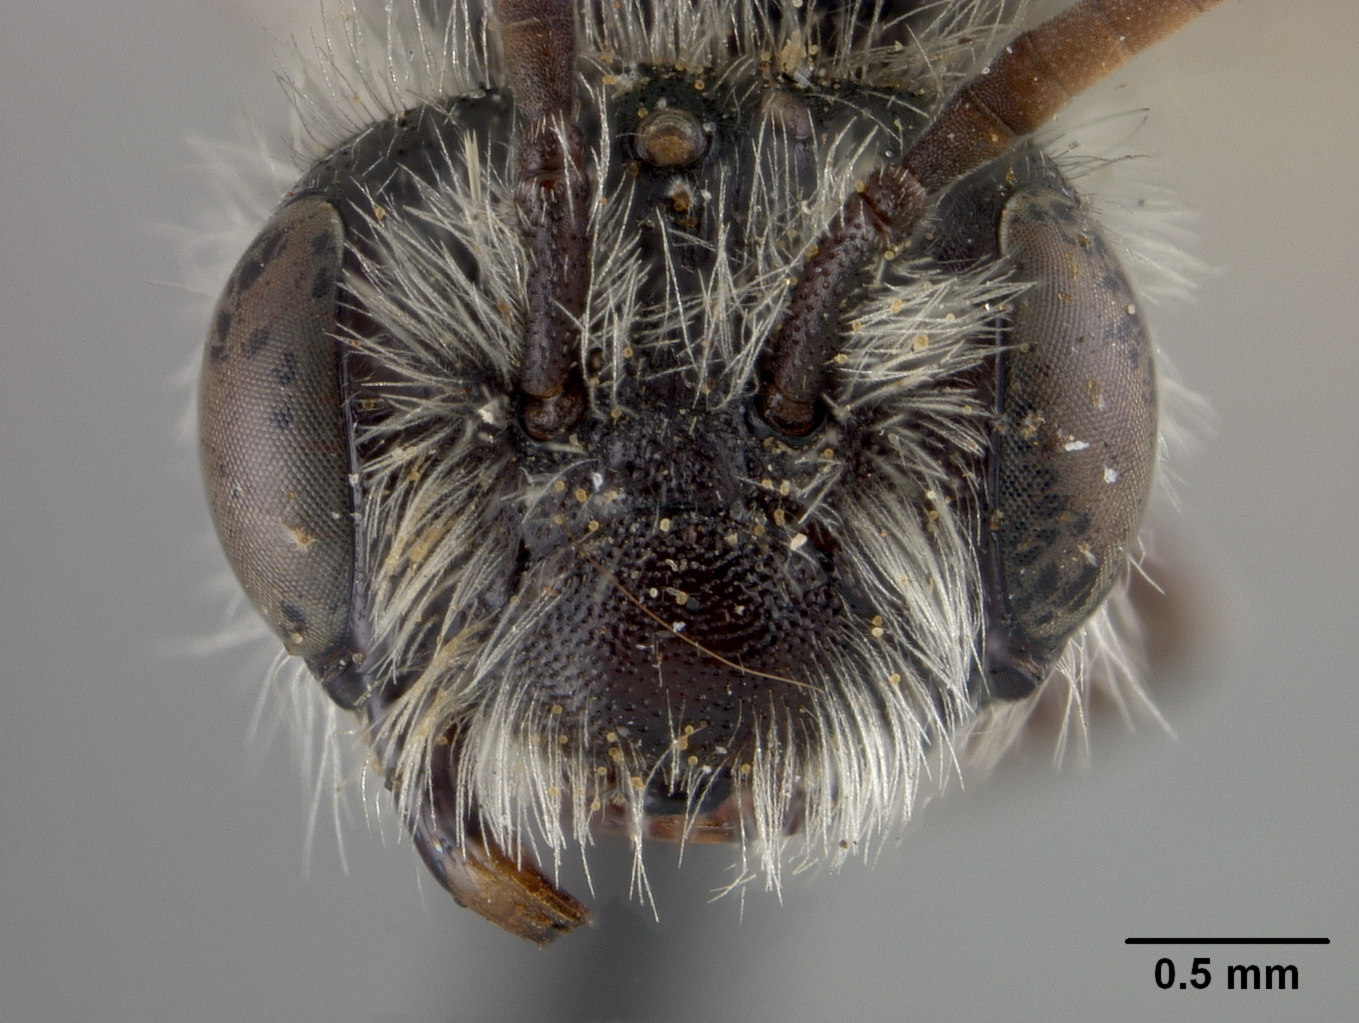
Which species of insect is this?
Andrena canadensis
